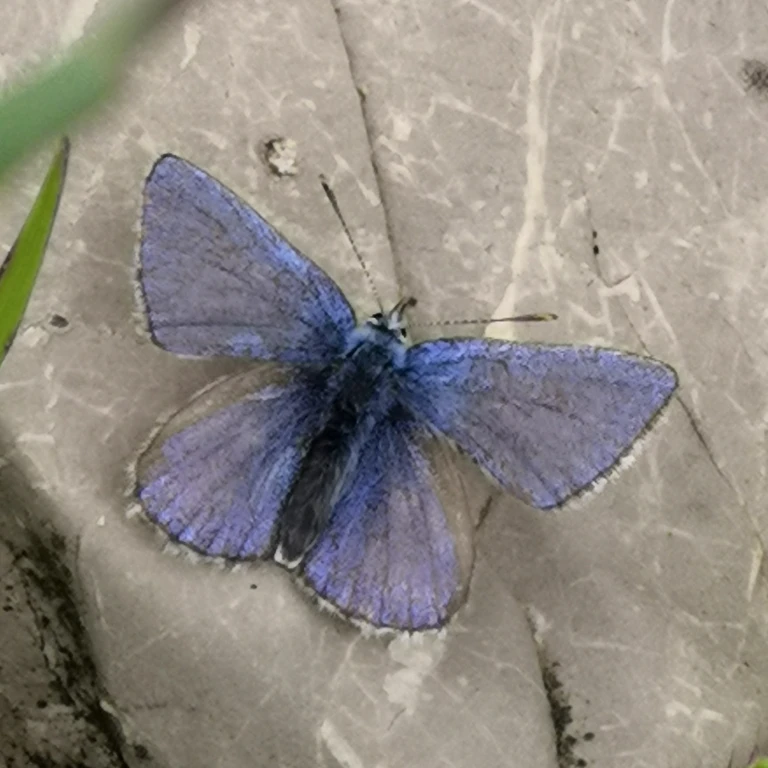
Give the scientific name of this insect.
Agriades orbitulus (also Albulina orbitulus)
